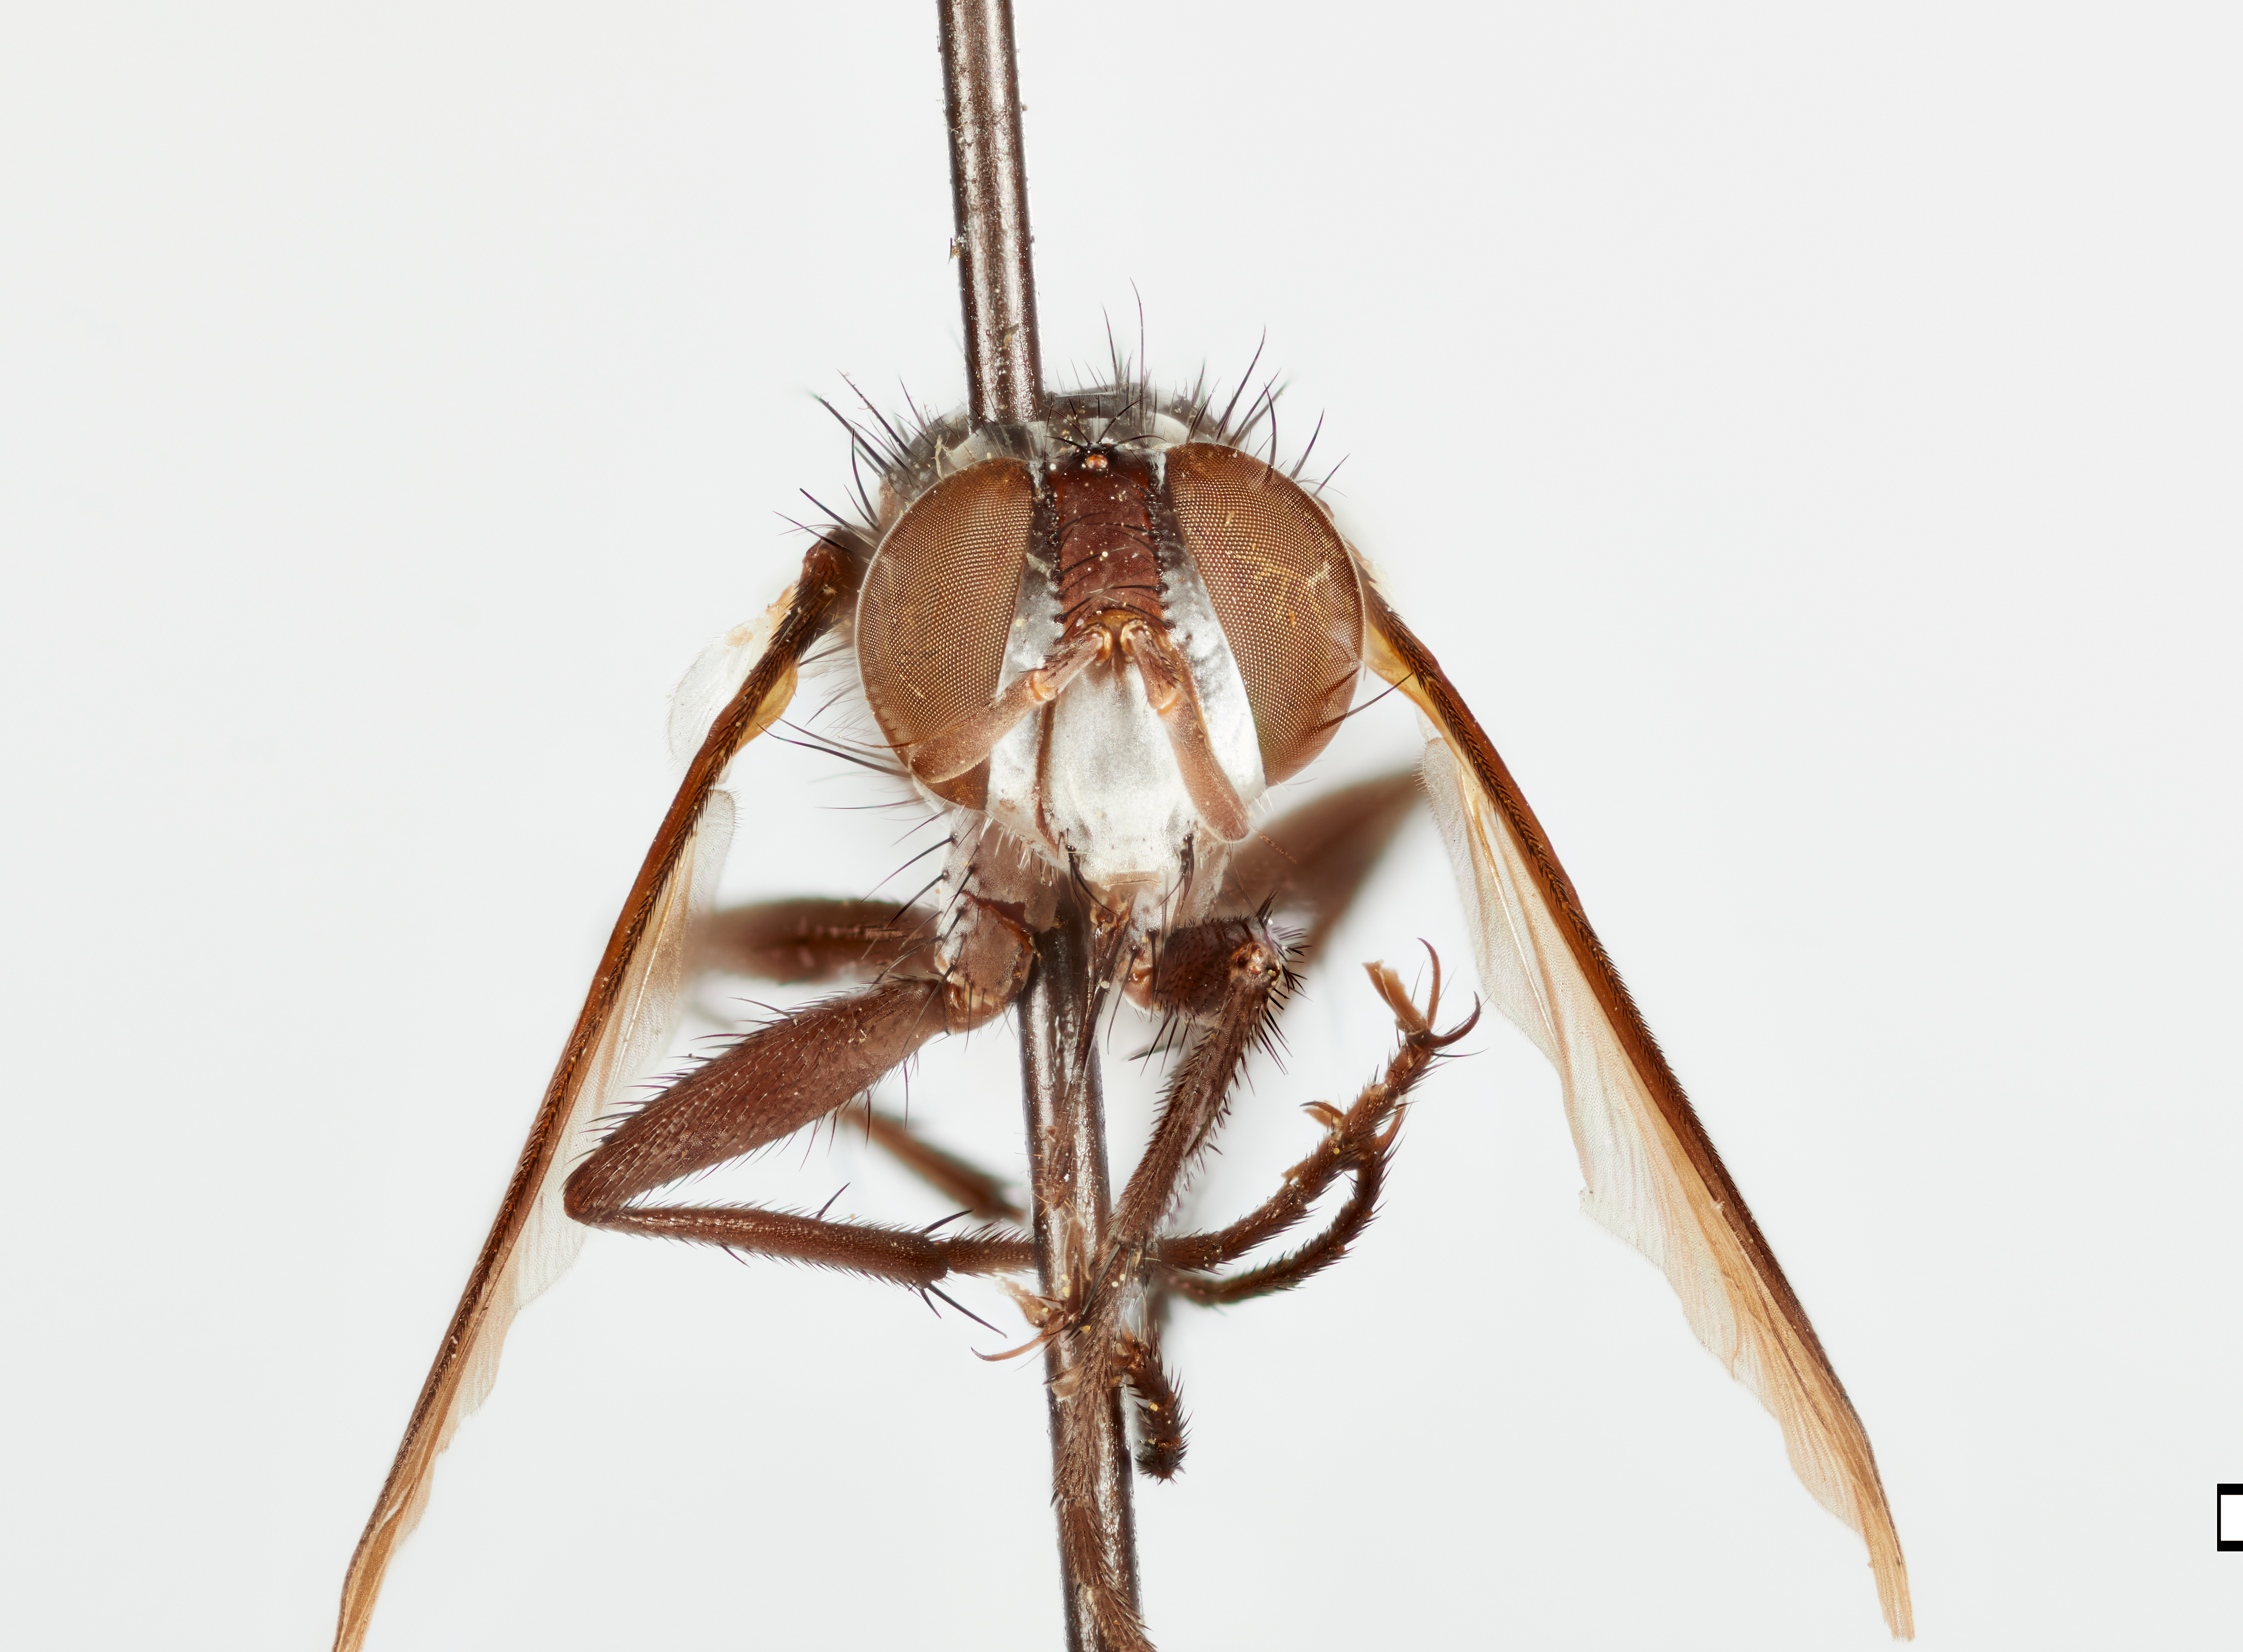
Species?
Cylindromyia vulgaris
